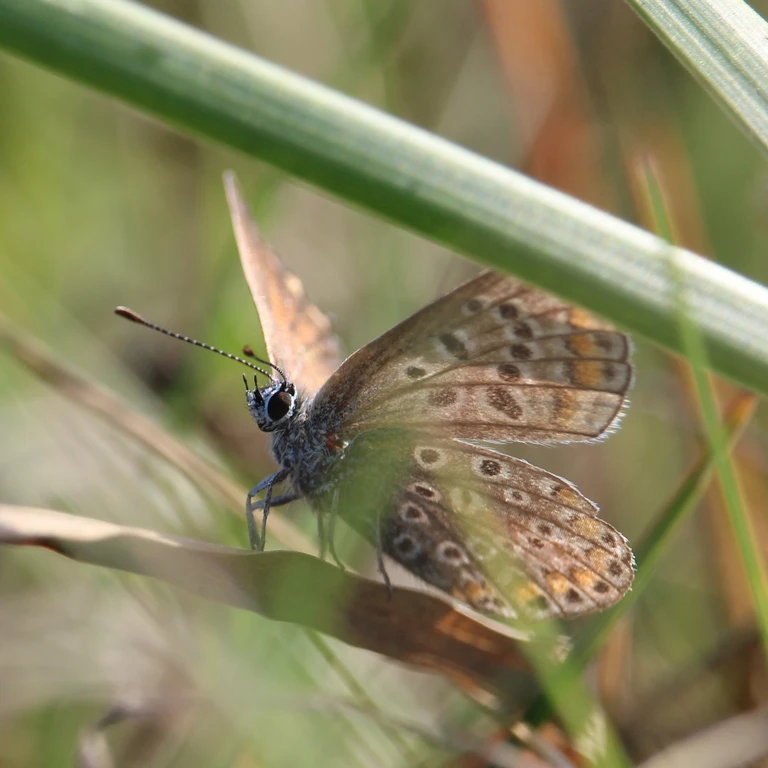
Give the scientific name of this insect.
Polyommatus icarus
